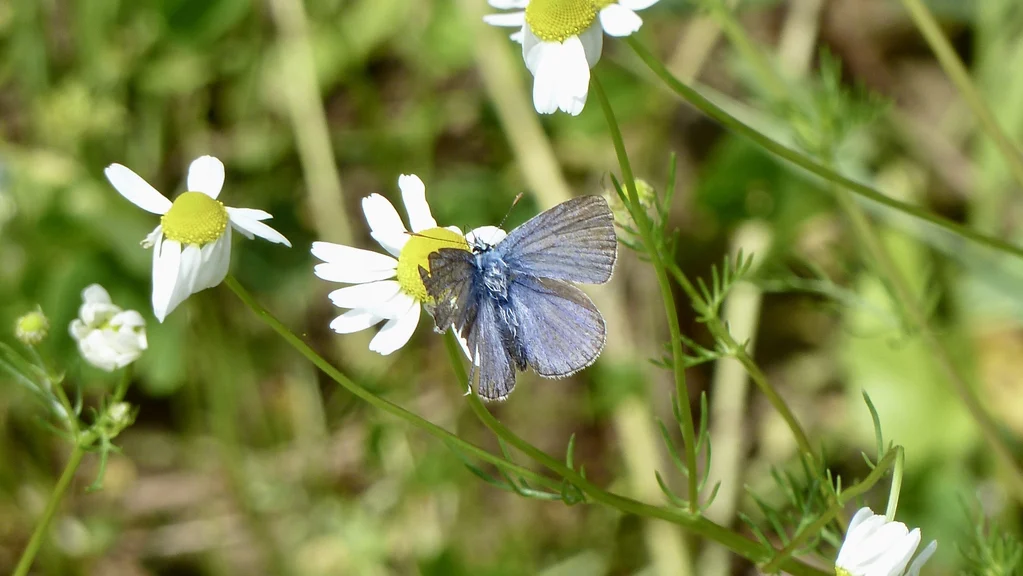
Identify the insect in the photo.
Polyommatus icarus
